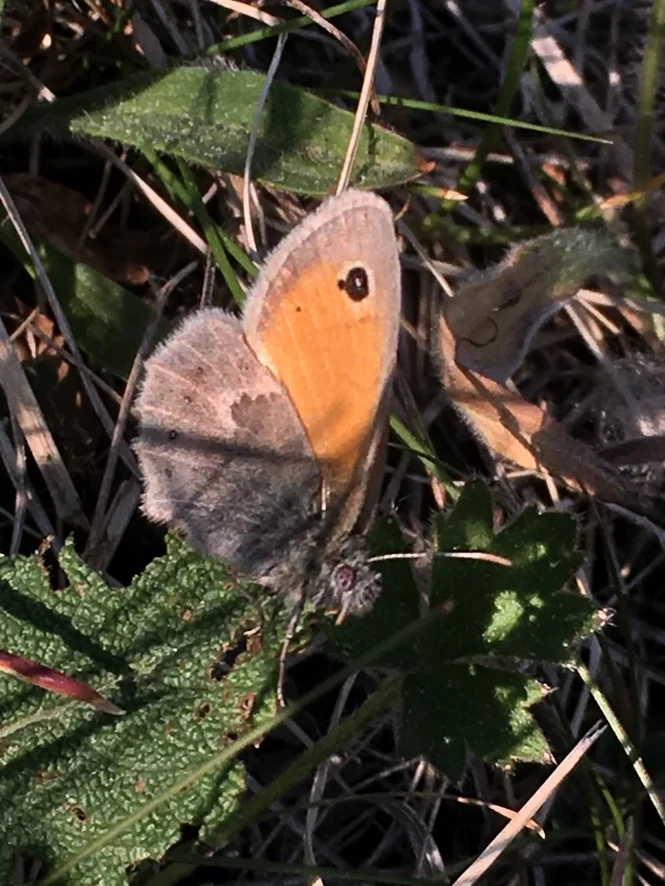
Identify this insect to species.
Coenonympha pamphilus
